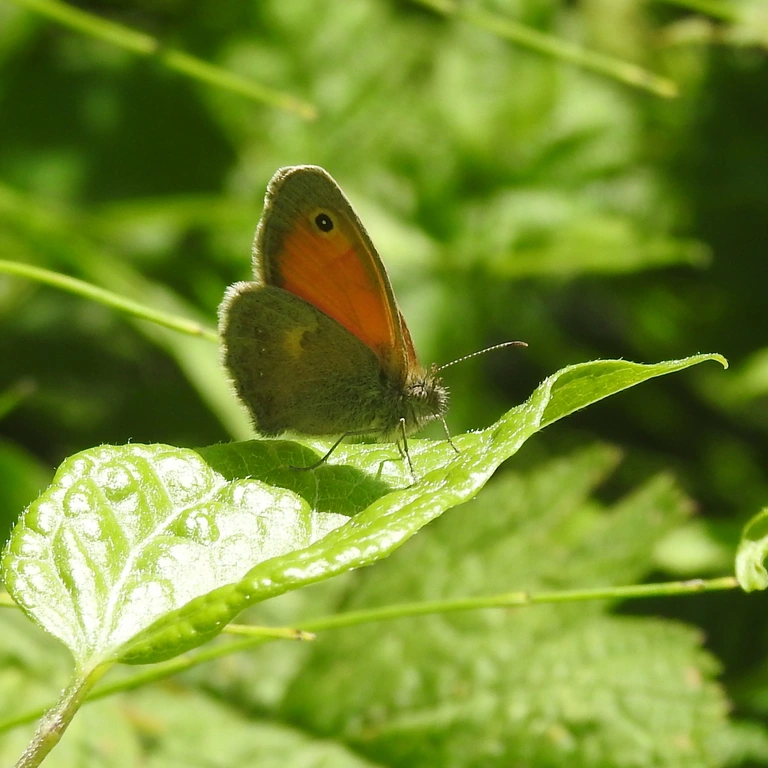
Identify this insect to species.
Coenonympha pamphilus
